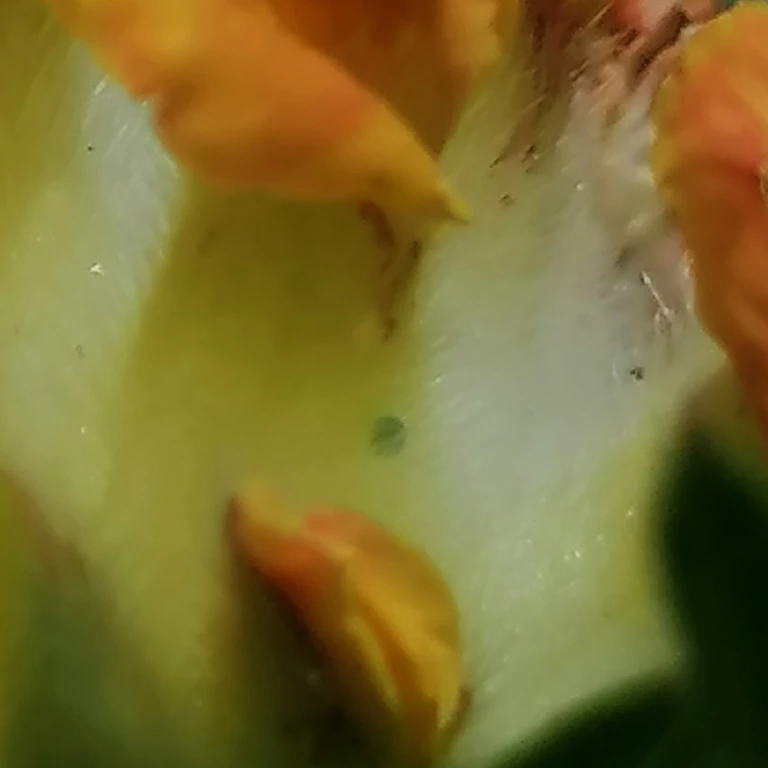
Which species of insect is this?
Cupido minimus
